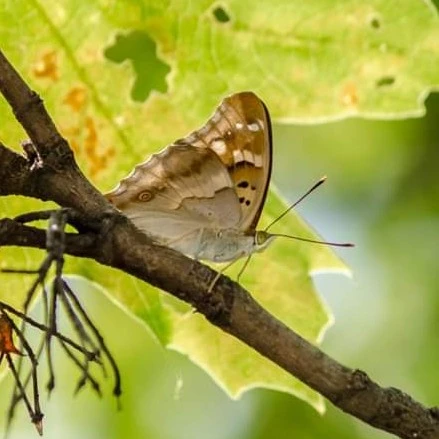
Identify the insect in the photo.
Apatura ilia
